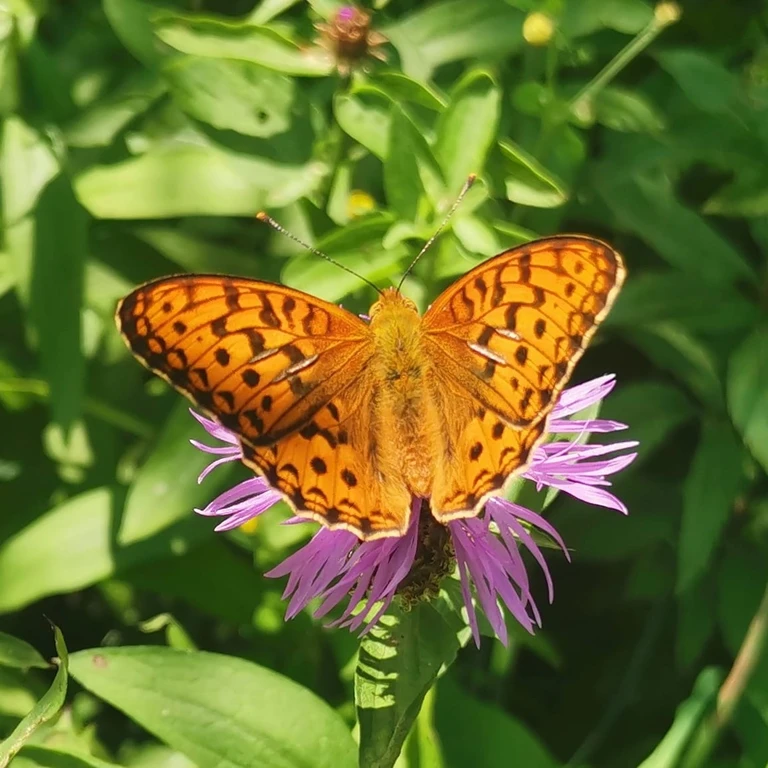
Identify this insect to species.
Fabriciana adippe
